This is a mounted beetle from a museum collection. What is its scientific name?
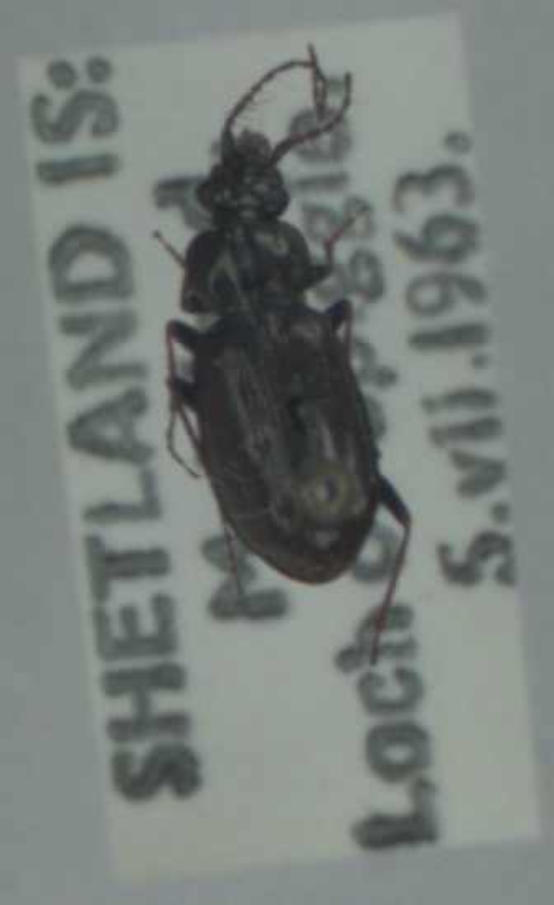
Loricera pilicornis
